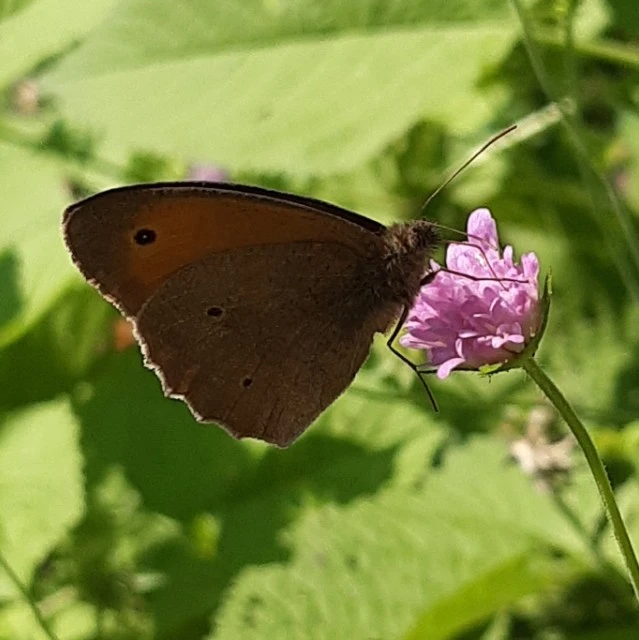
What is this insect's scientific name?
Maniola jurtina
